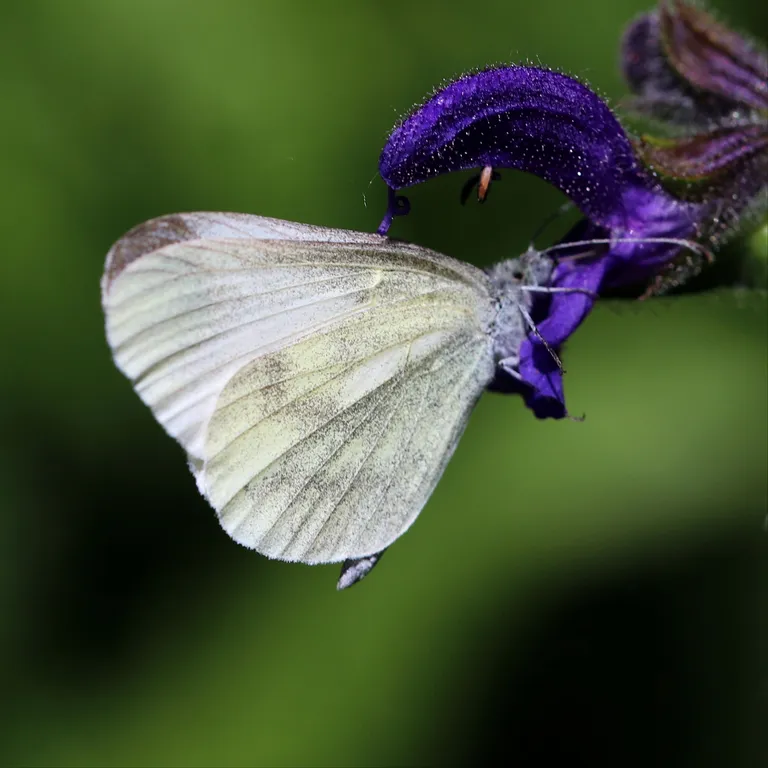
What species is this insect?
Leptidea sinapis/juvernica
